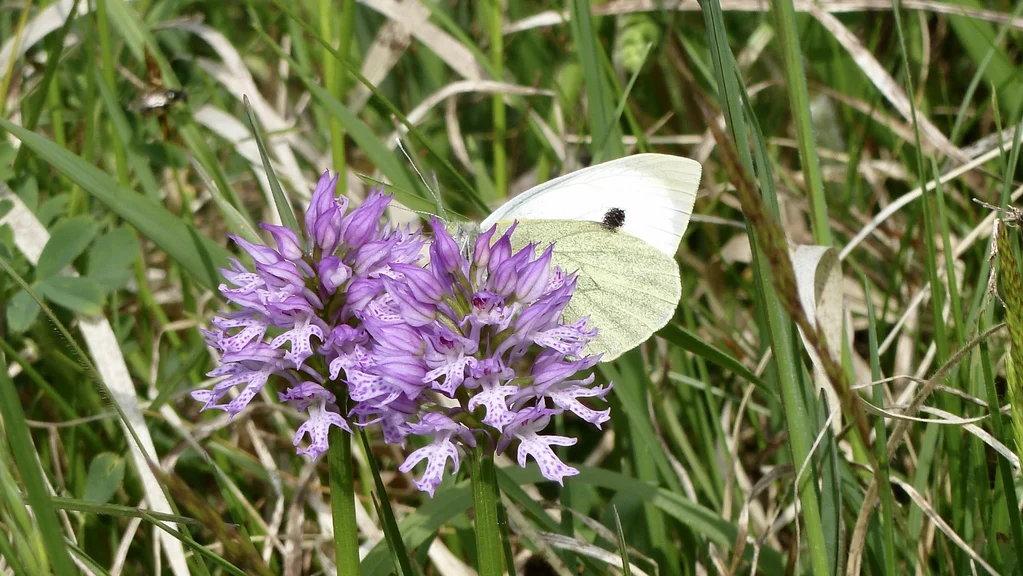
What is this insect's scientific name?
Pieris brassicae
